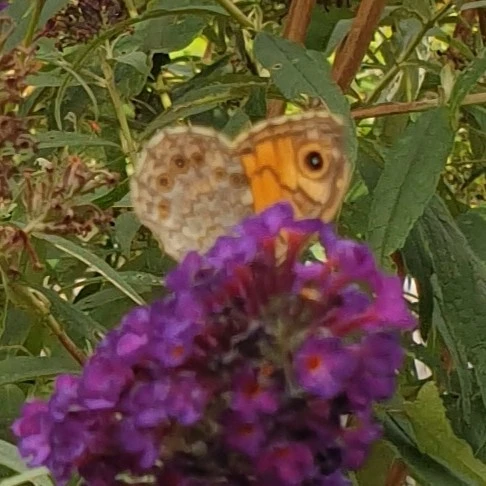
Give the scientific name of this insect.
Lasiommata megera (also Pararge megera)
